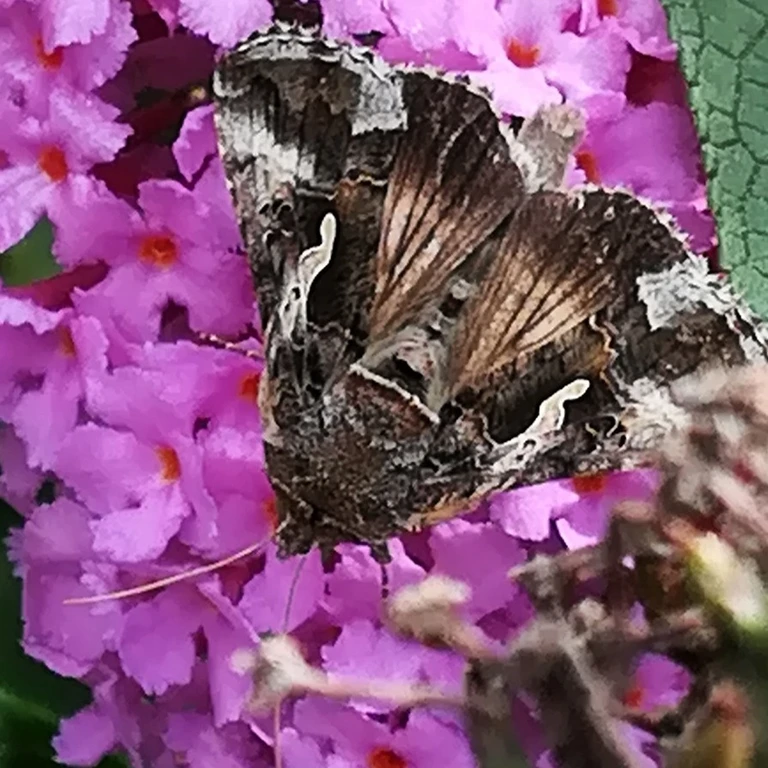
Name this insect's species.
Autographa gamma
